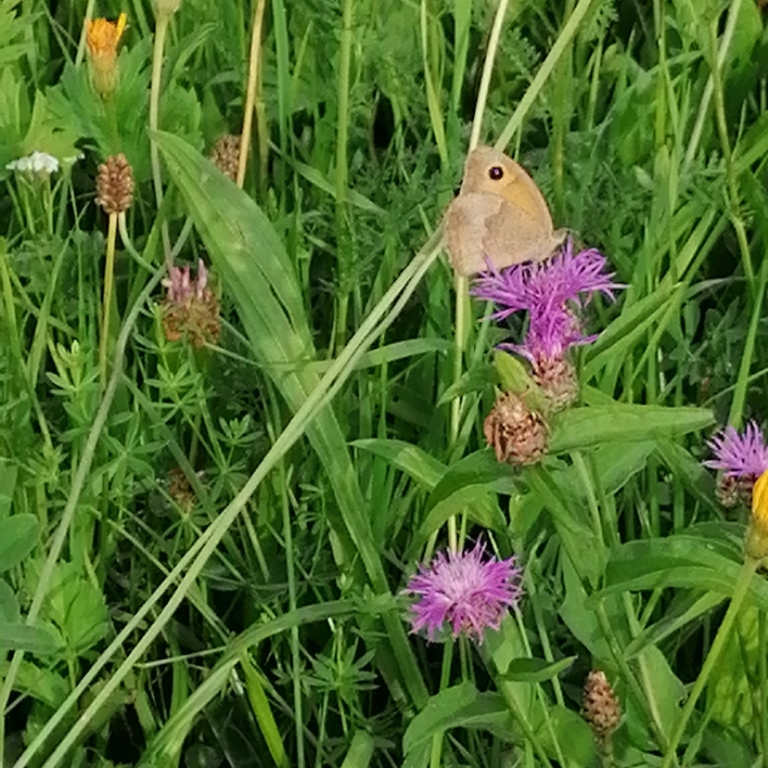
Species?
Maniola jurtina
